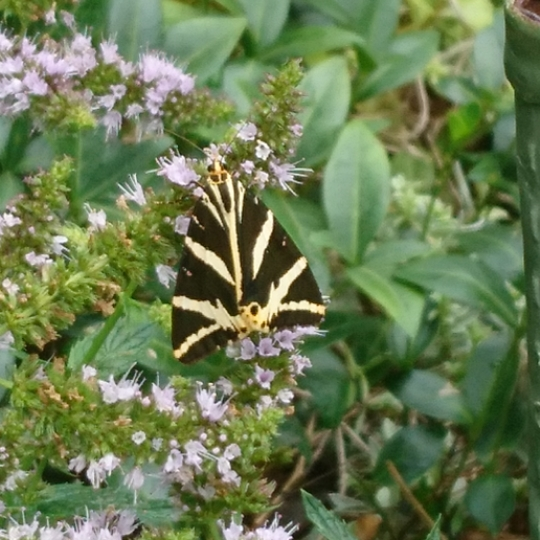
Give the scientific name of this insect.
Euplagia quadripunctaria
